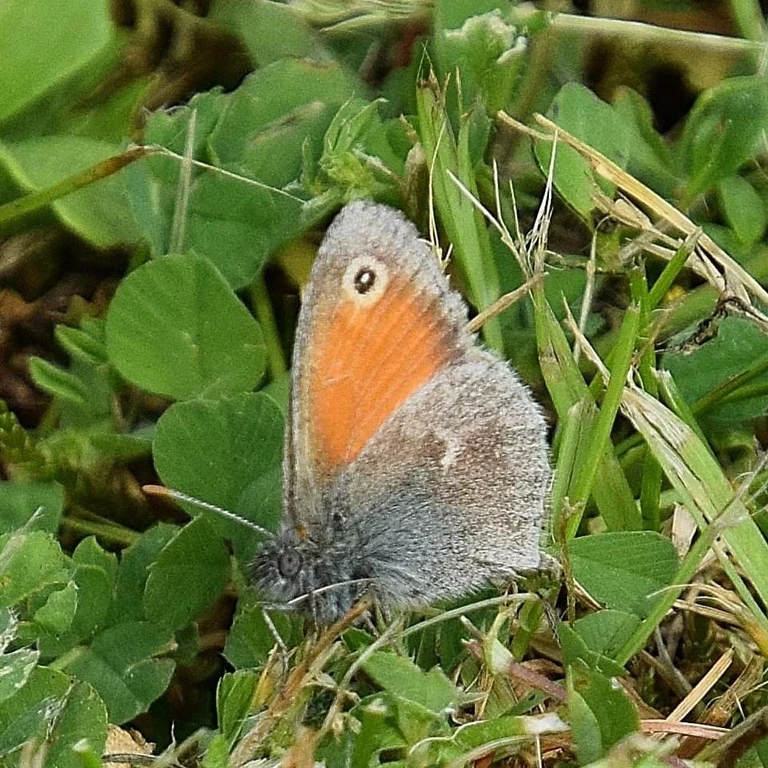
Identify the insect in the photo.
Coenonympha pamphilus
